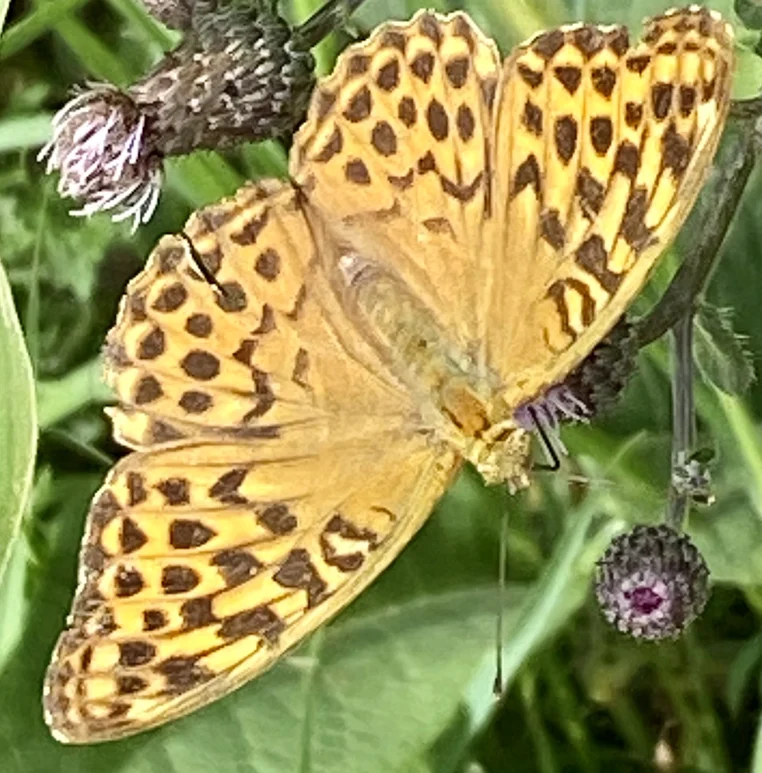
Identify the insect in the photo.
Argynnis paphia
